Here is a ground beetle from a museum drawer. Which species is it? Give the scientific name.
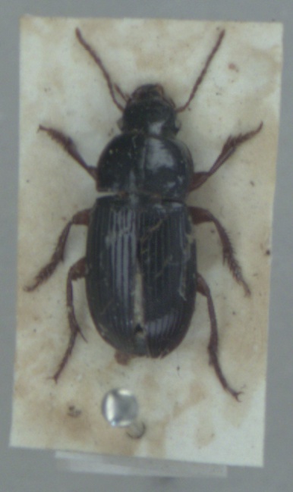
Harpalus rubripes
